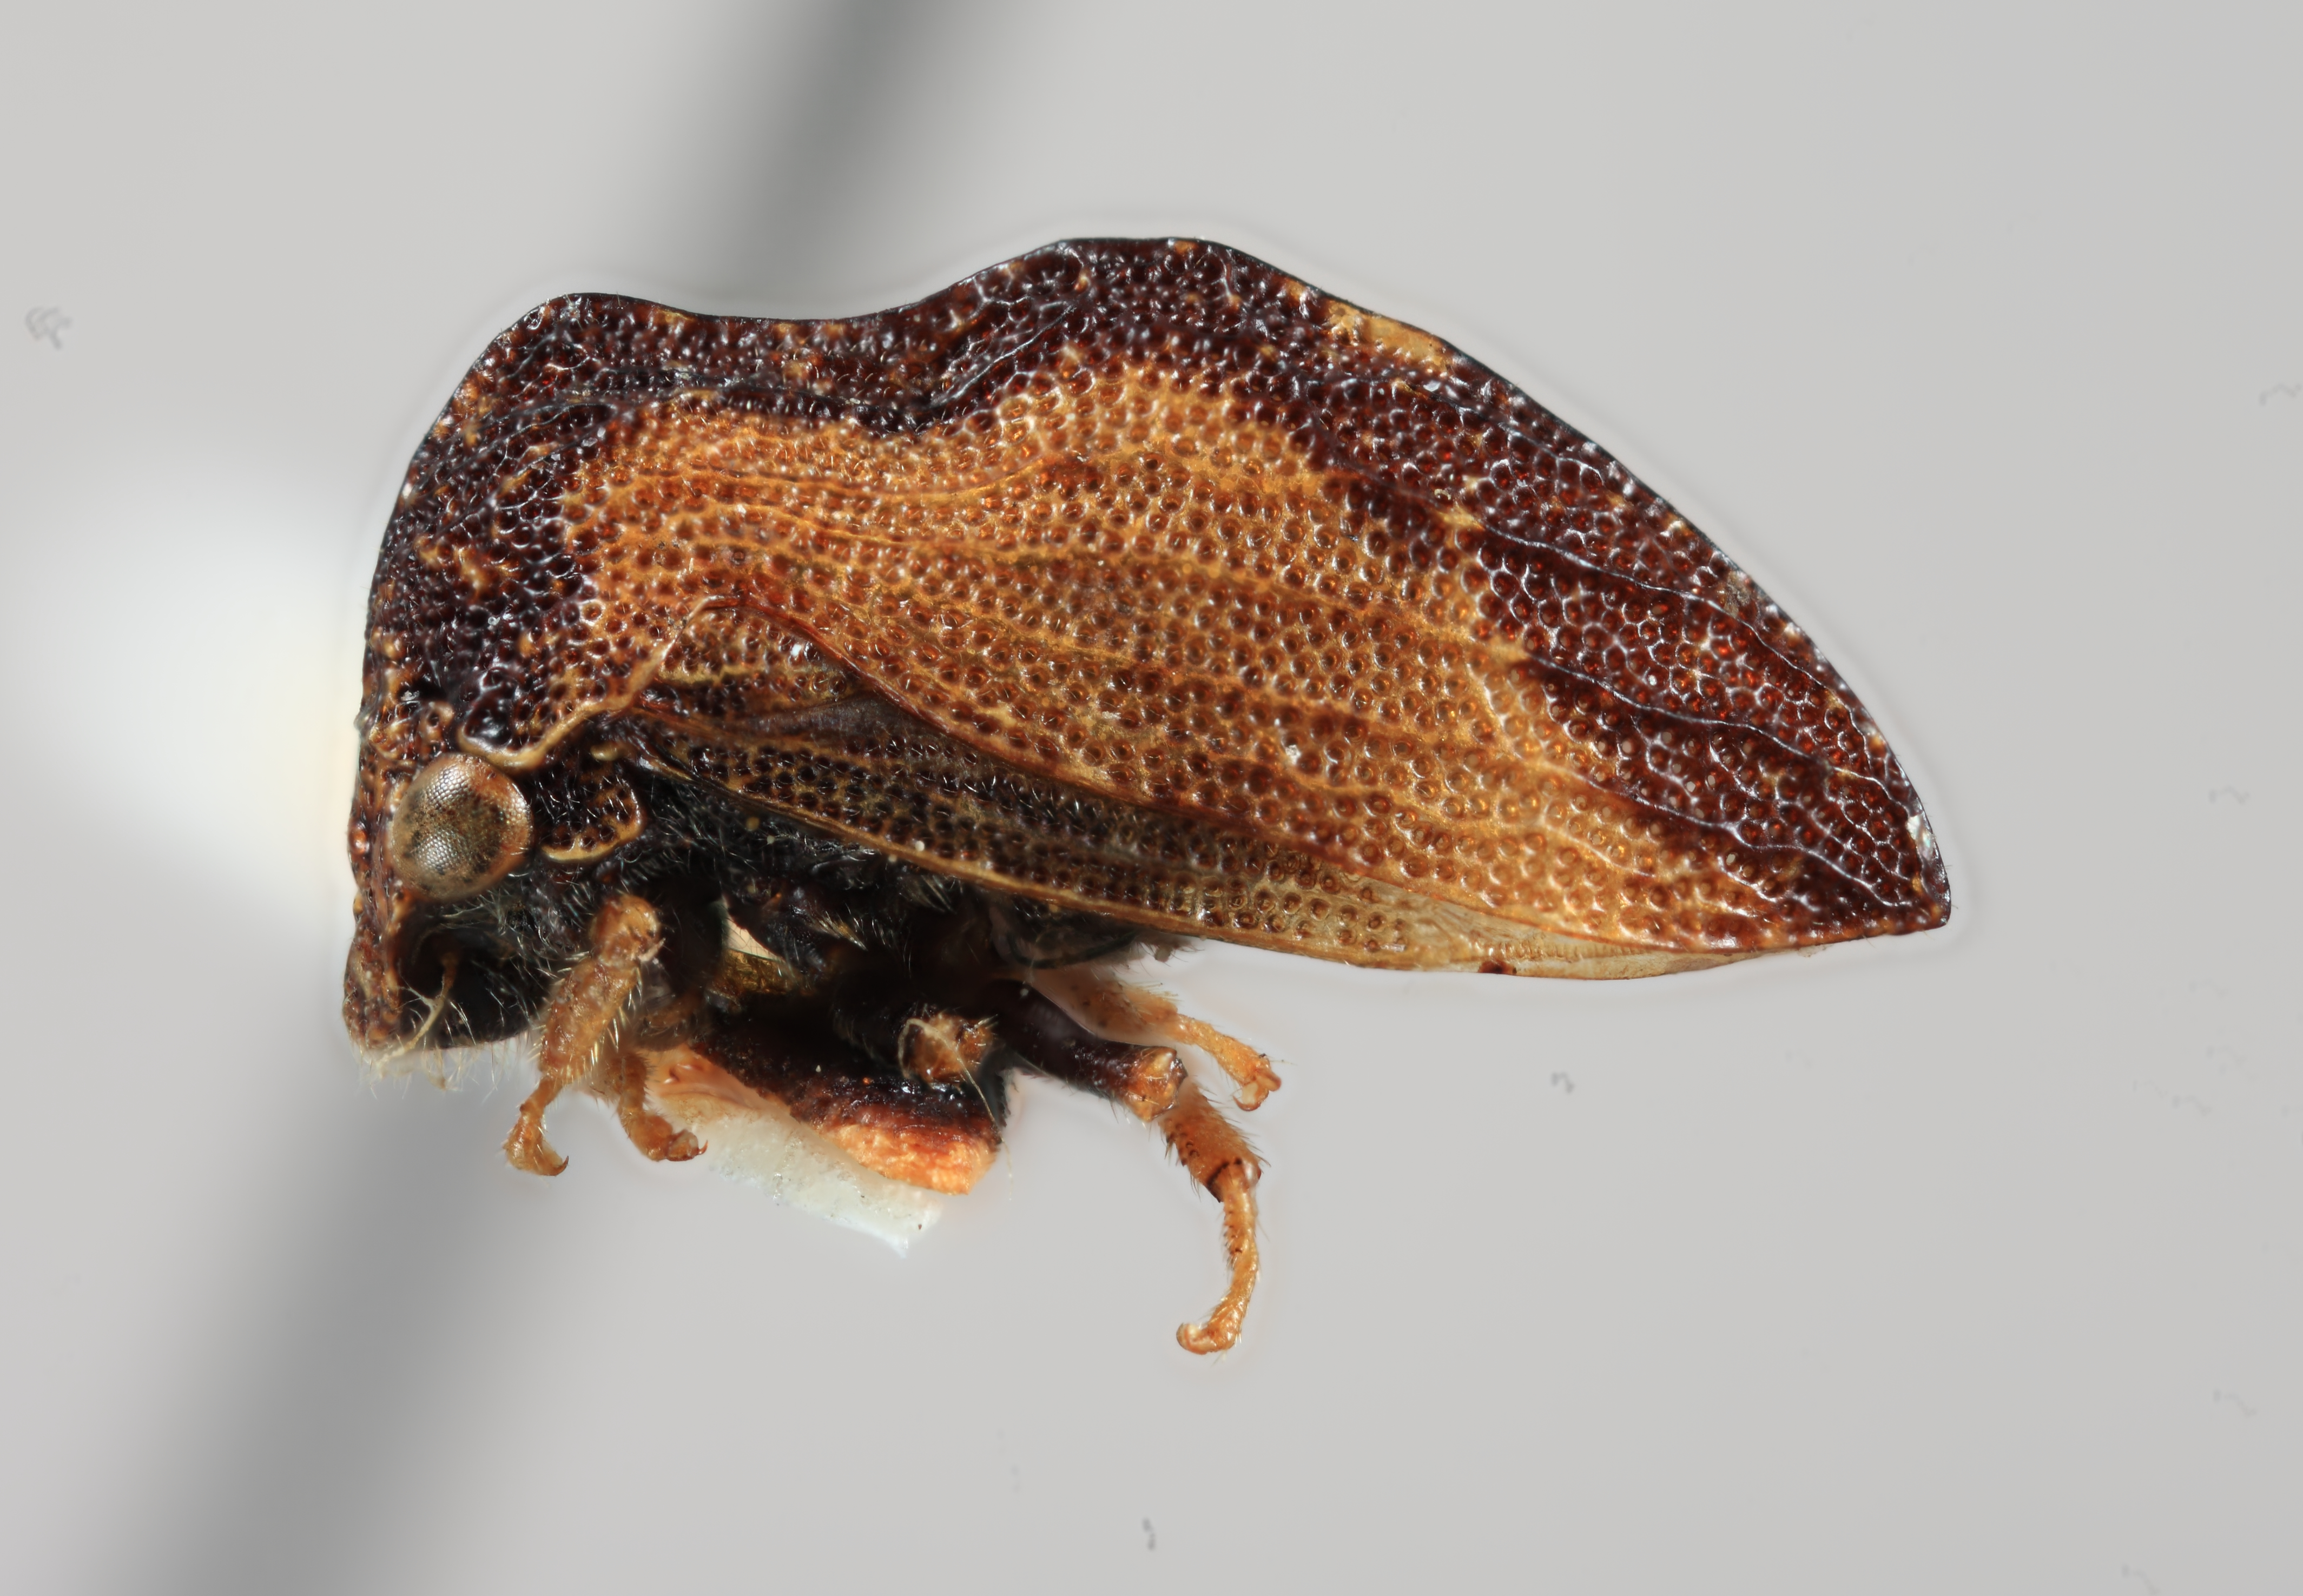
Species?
Publilia nigridorsum
